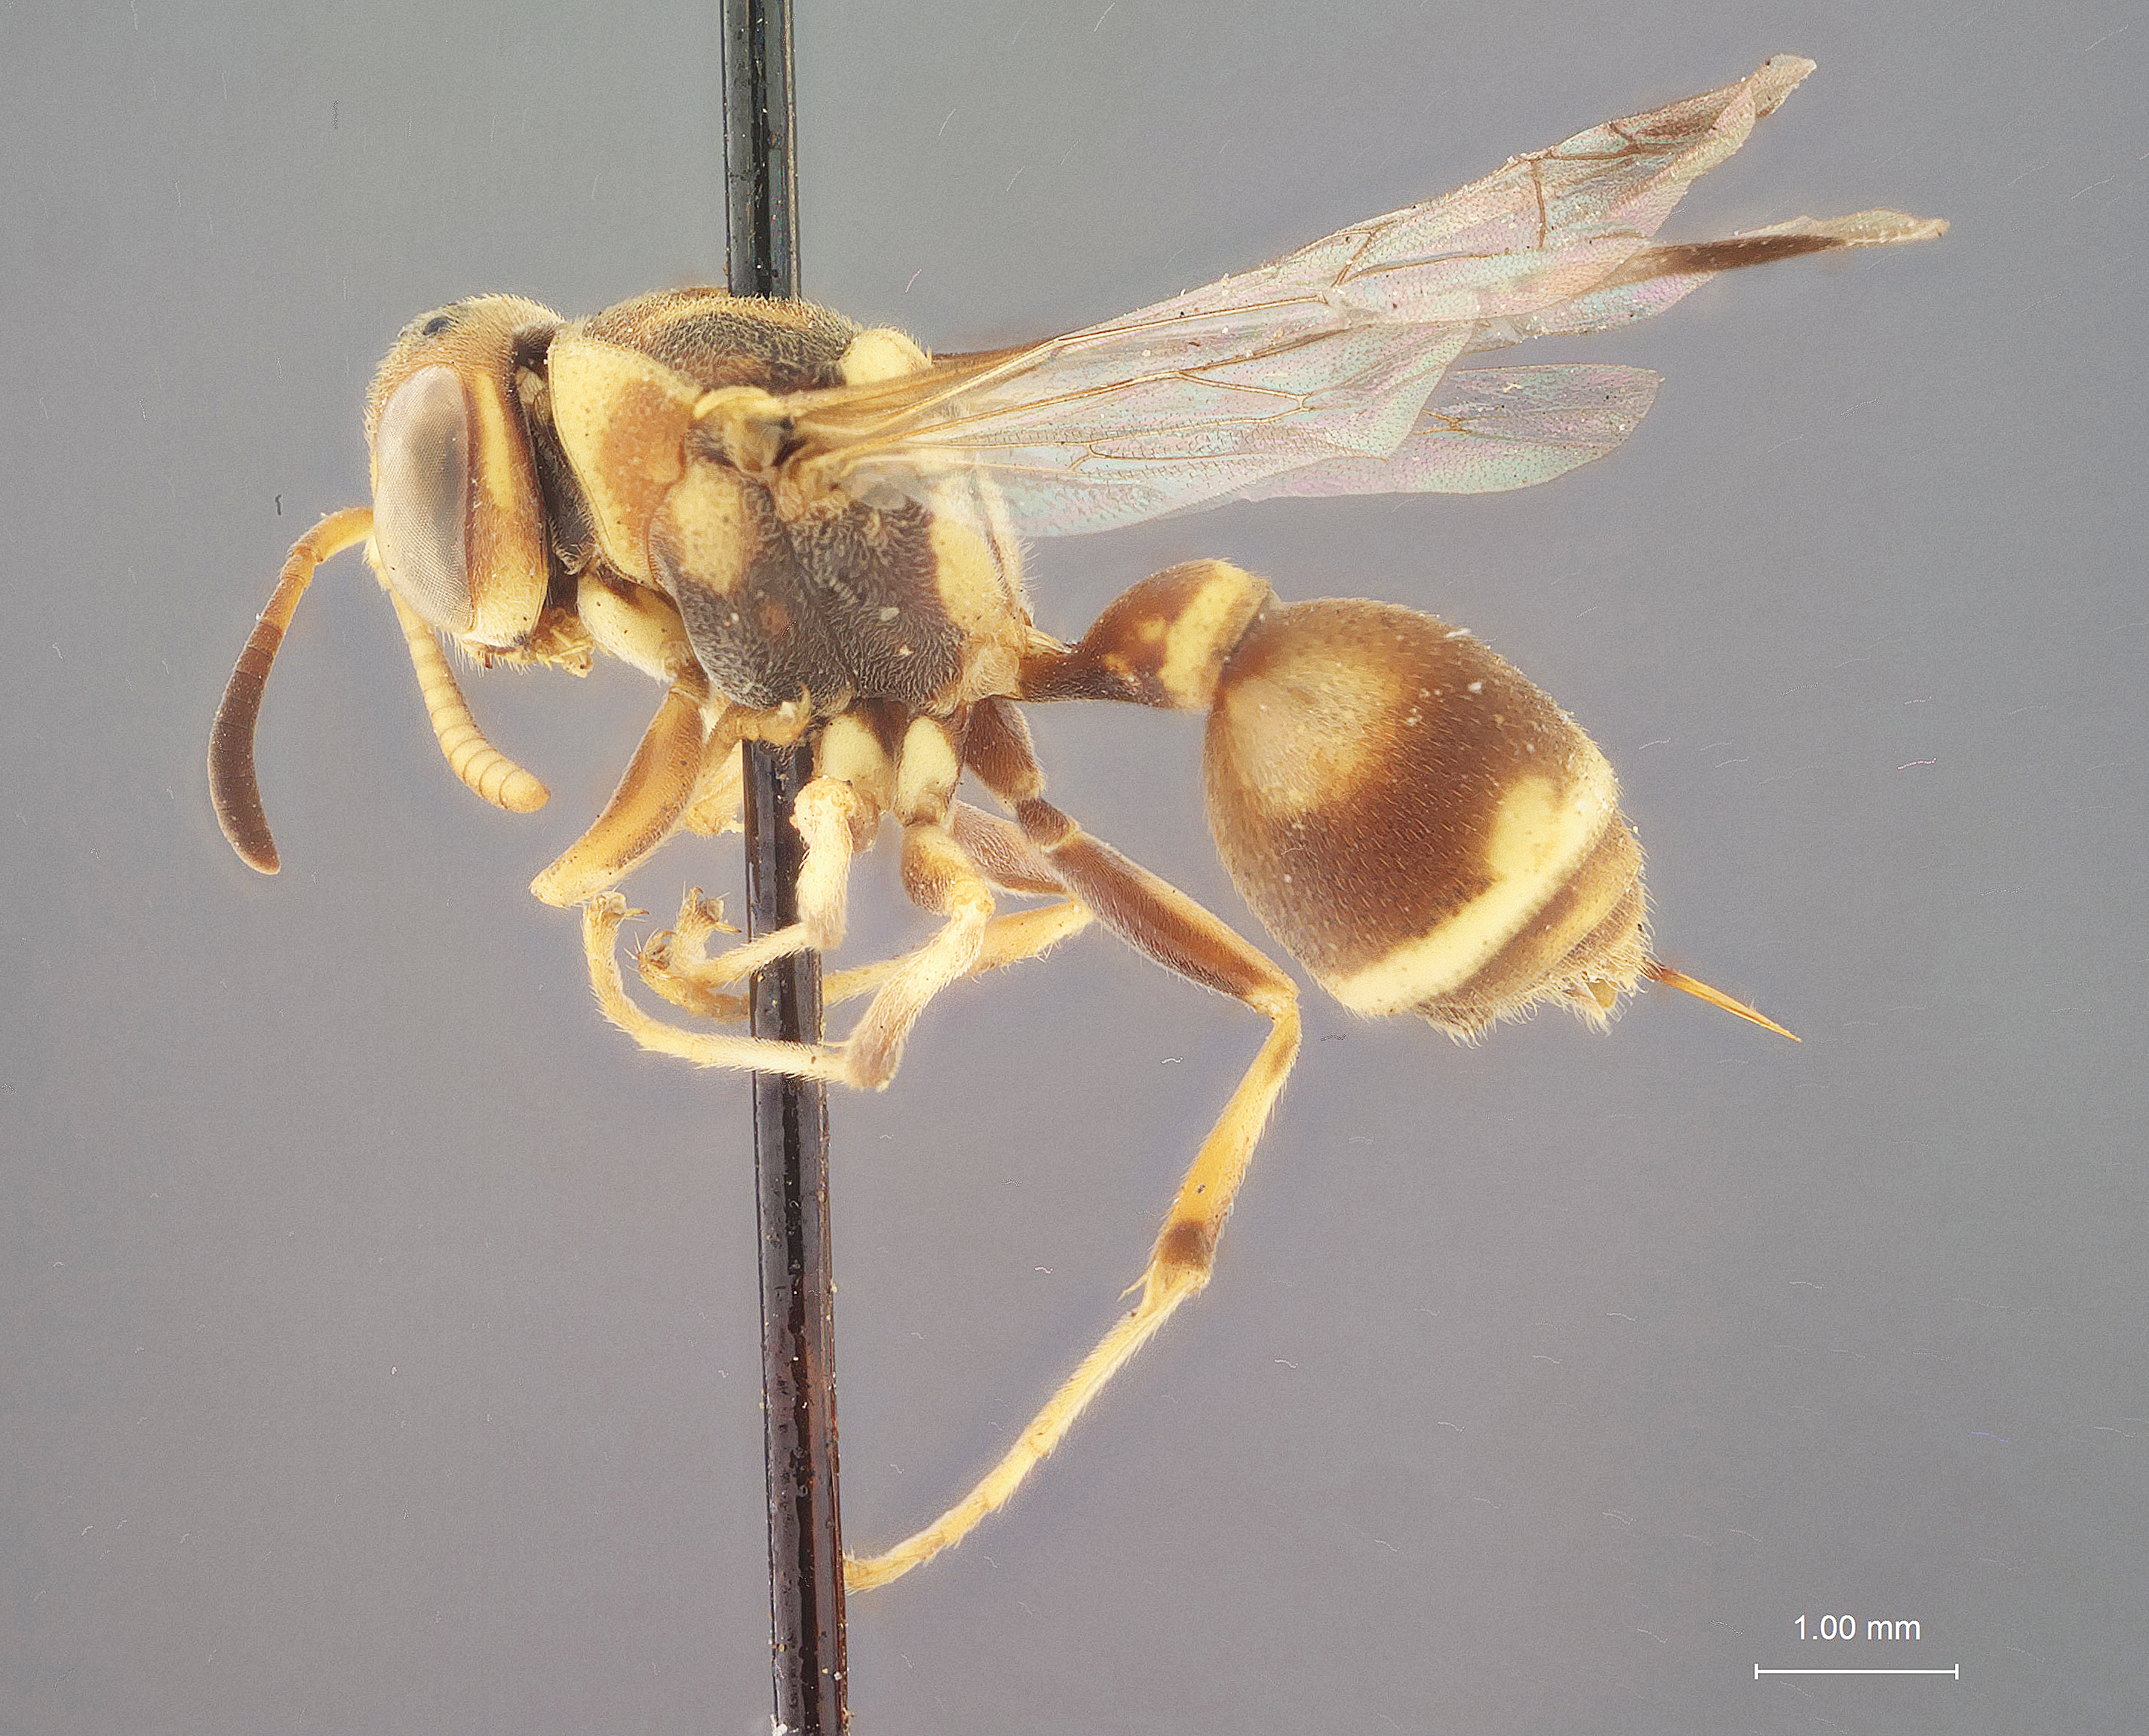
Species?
Icaria cagayanensis
